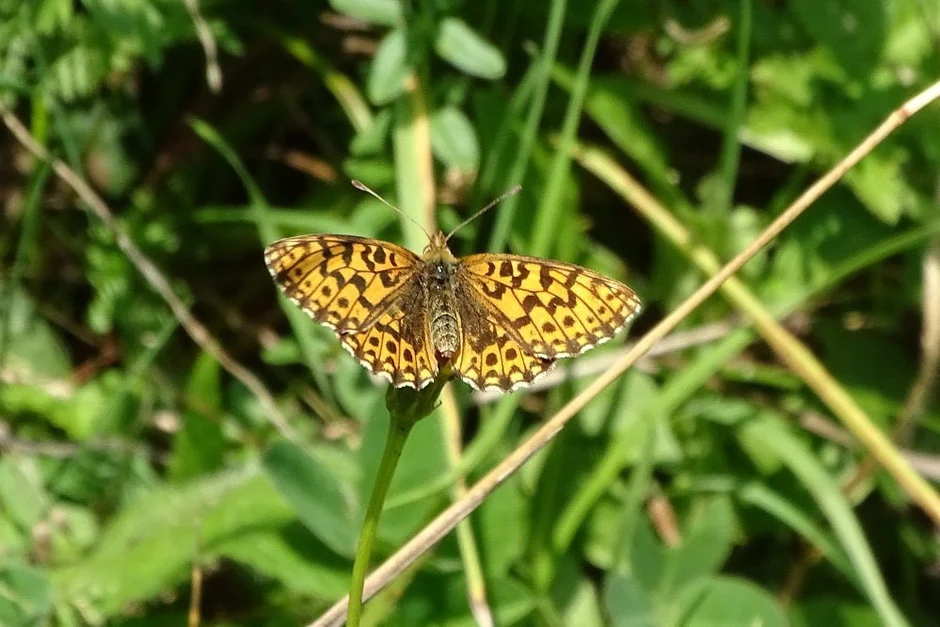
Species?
Boloria dia
